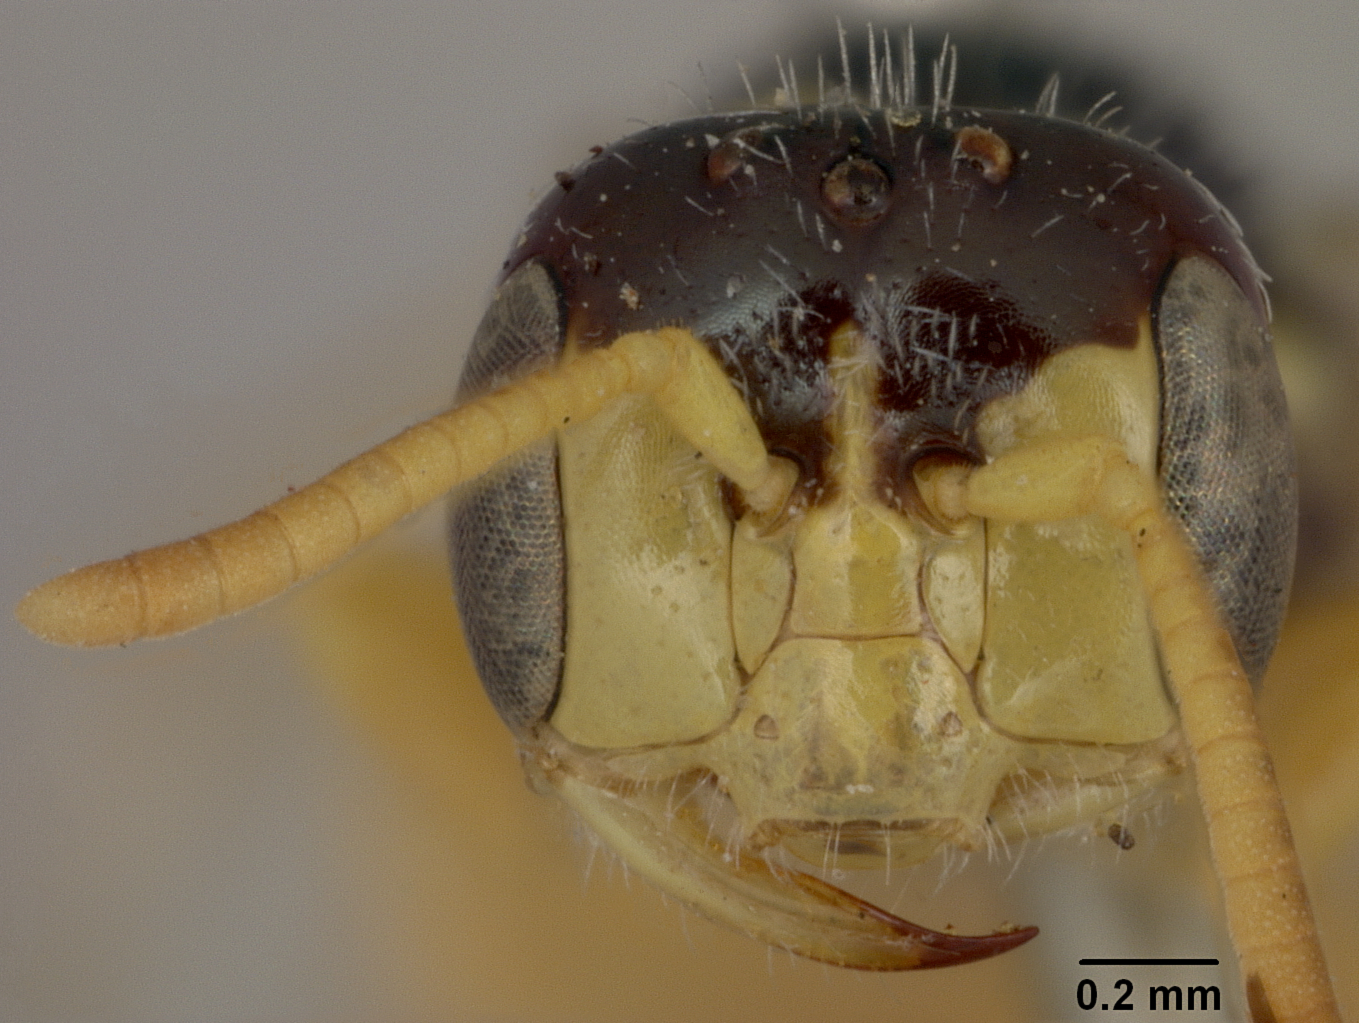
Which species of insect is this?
Perdita mentzeliarum
